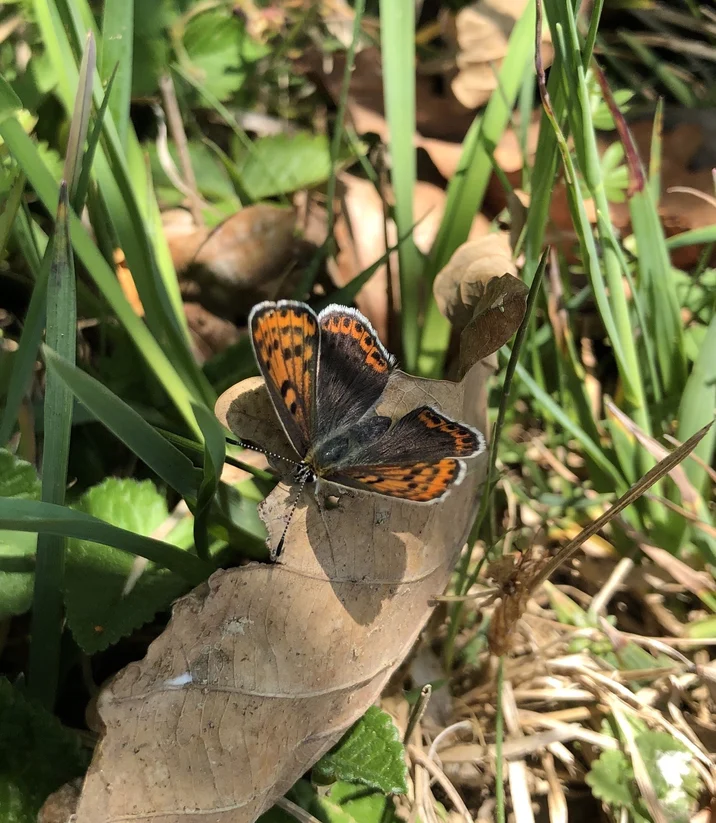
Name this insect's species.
Lycaena tityrus (also Loweia tityrus)
